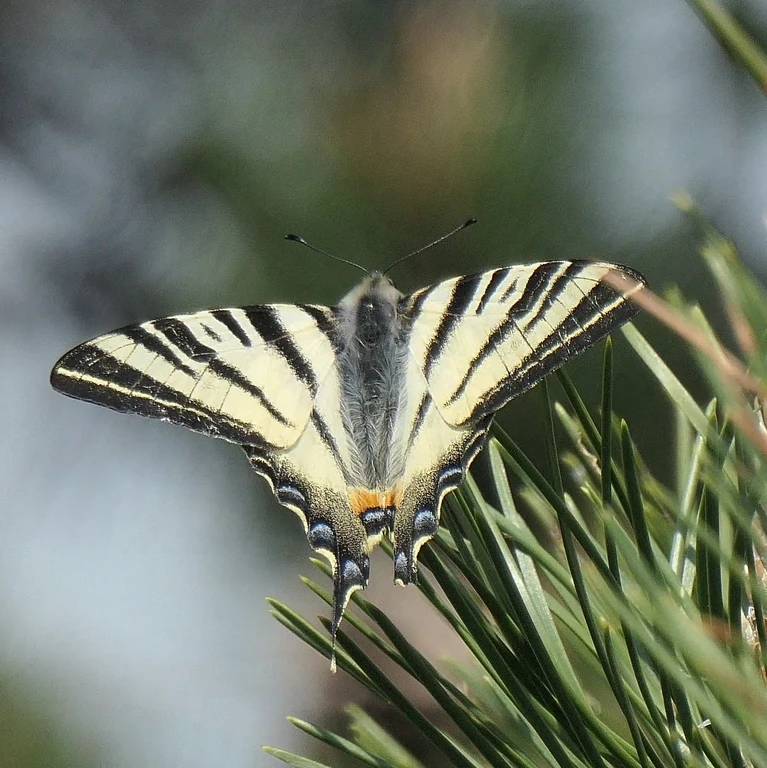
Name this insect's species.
Iphiclides podalirius
